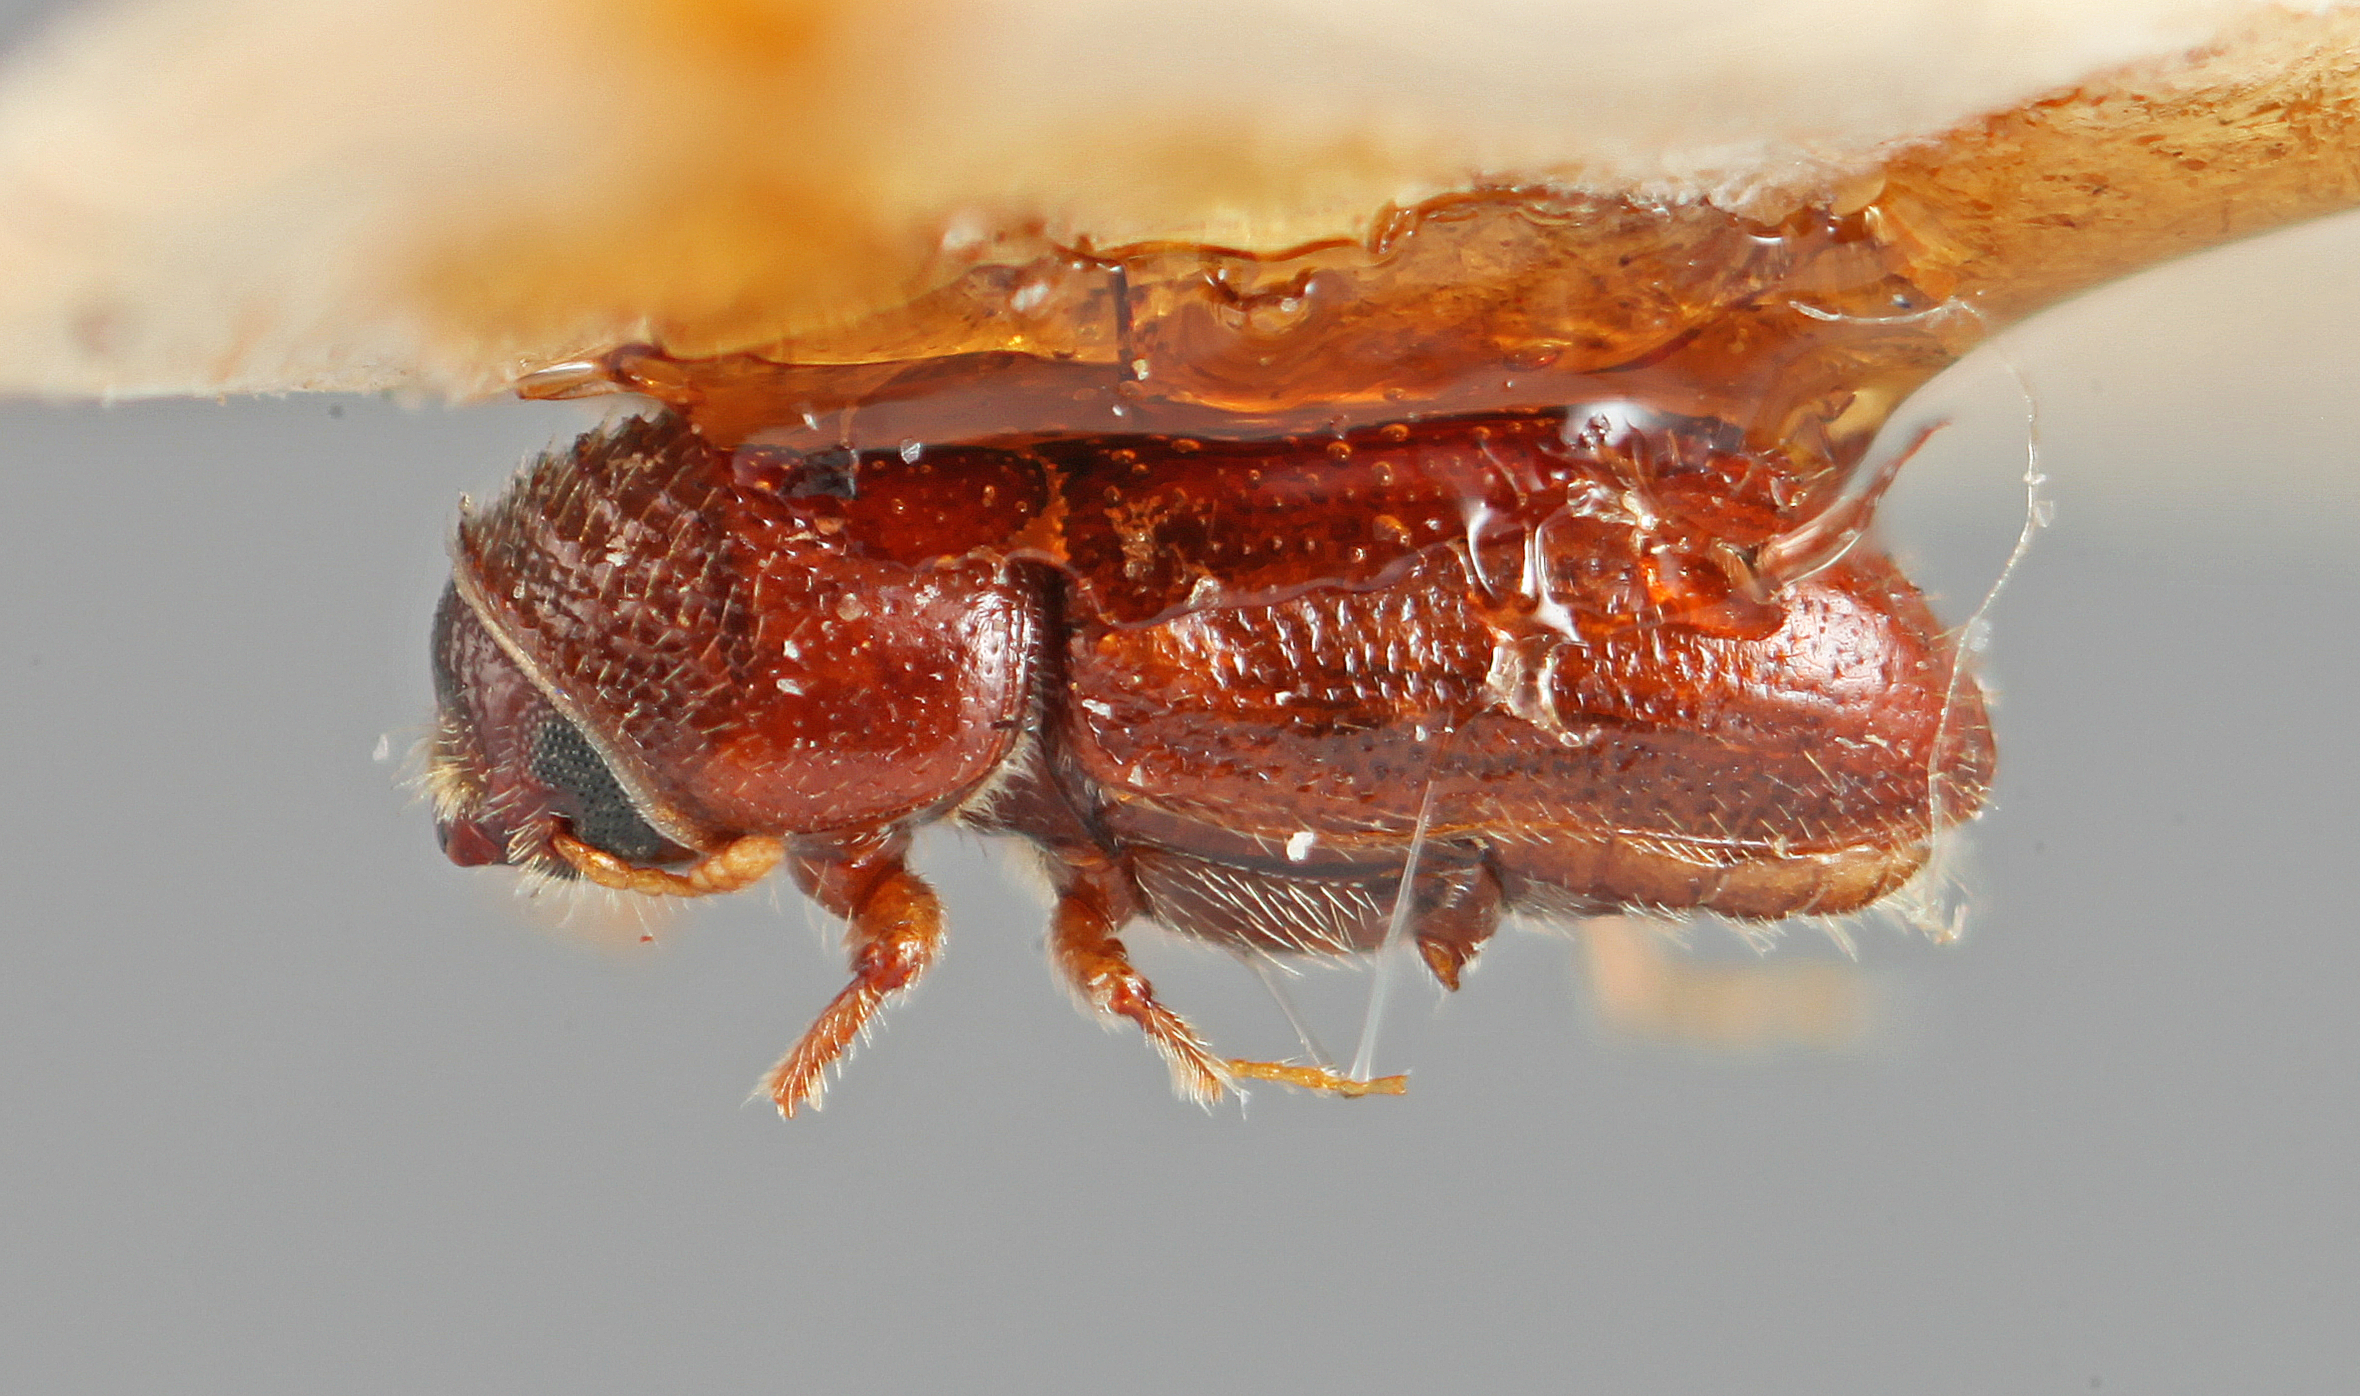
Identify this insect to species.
Pityophthorus fennicus
